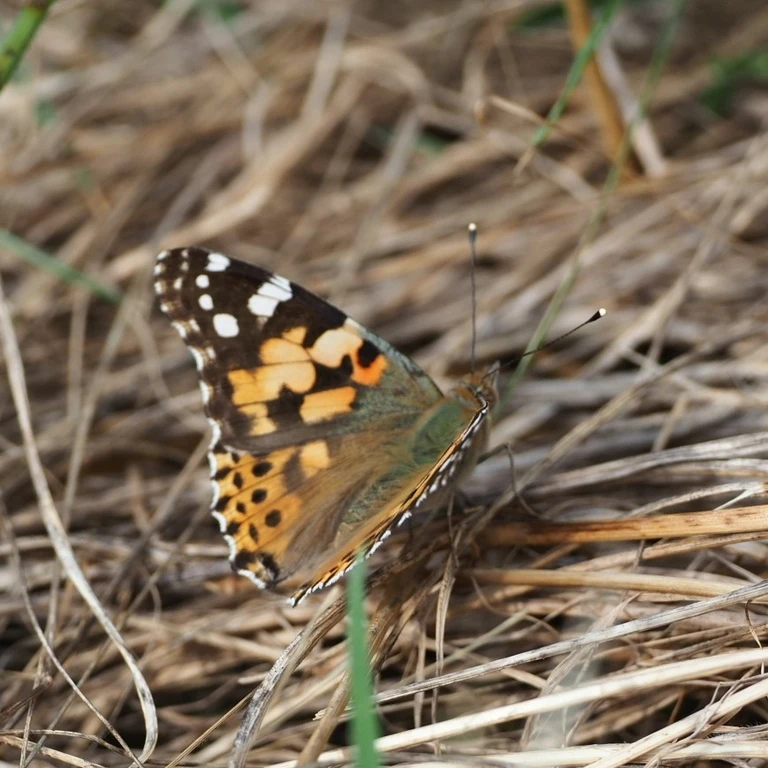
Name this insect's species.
Vanessa cardui
